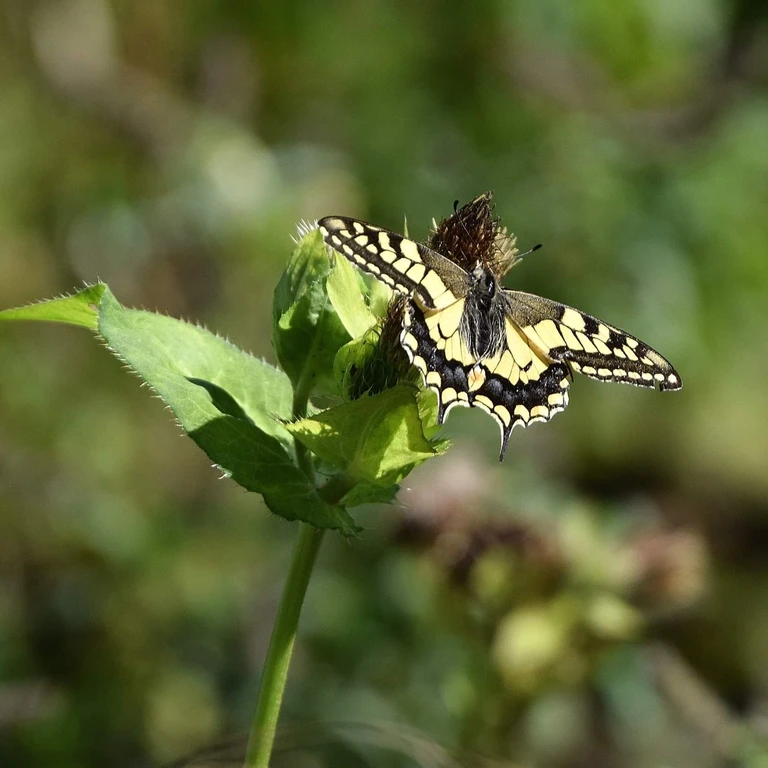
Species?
Papilio machaon
